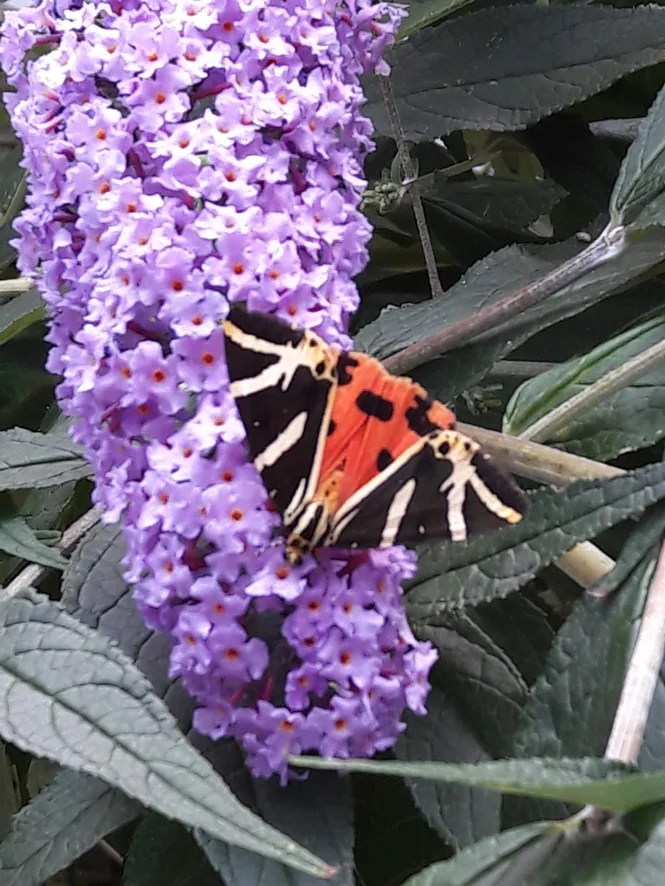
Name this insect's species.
Euplagia quadripunctaria
